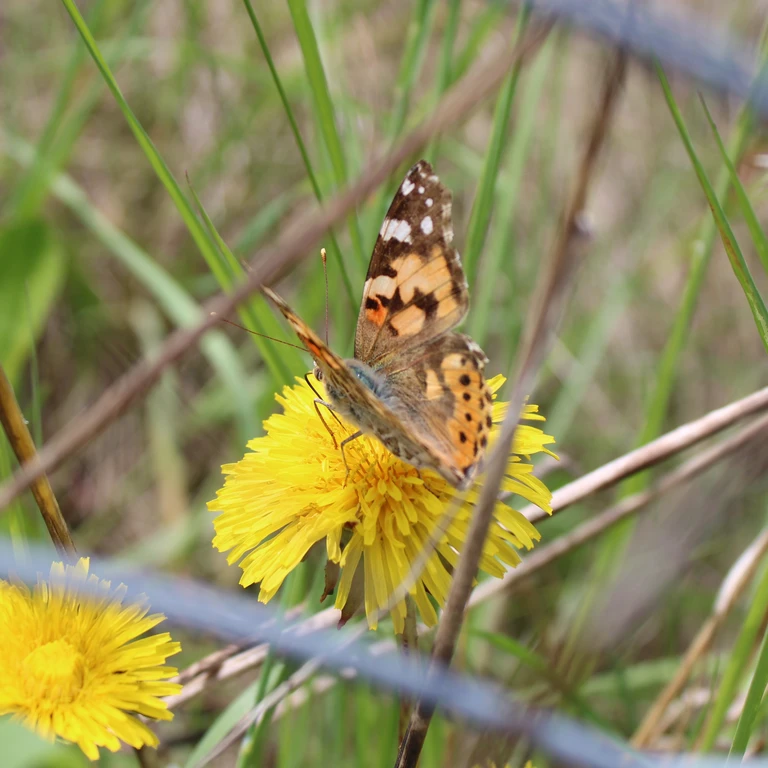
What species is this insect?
Vanessa cardui
